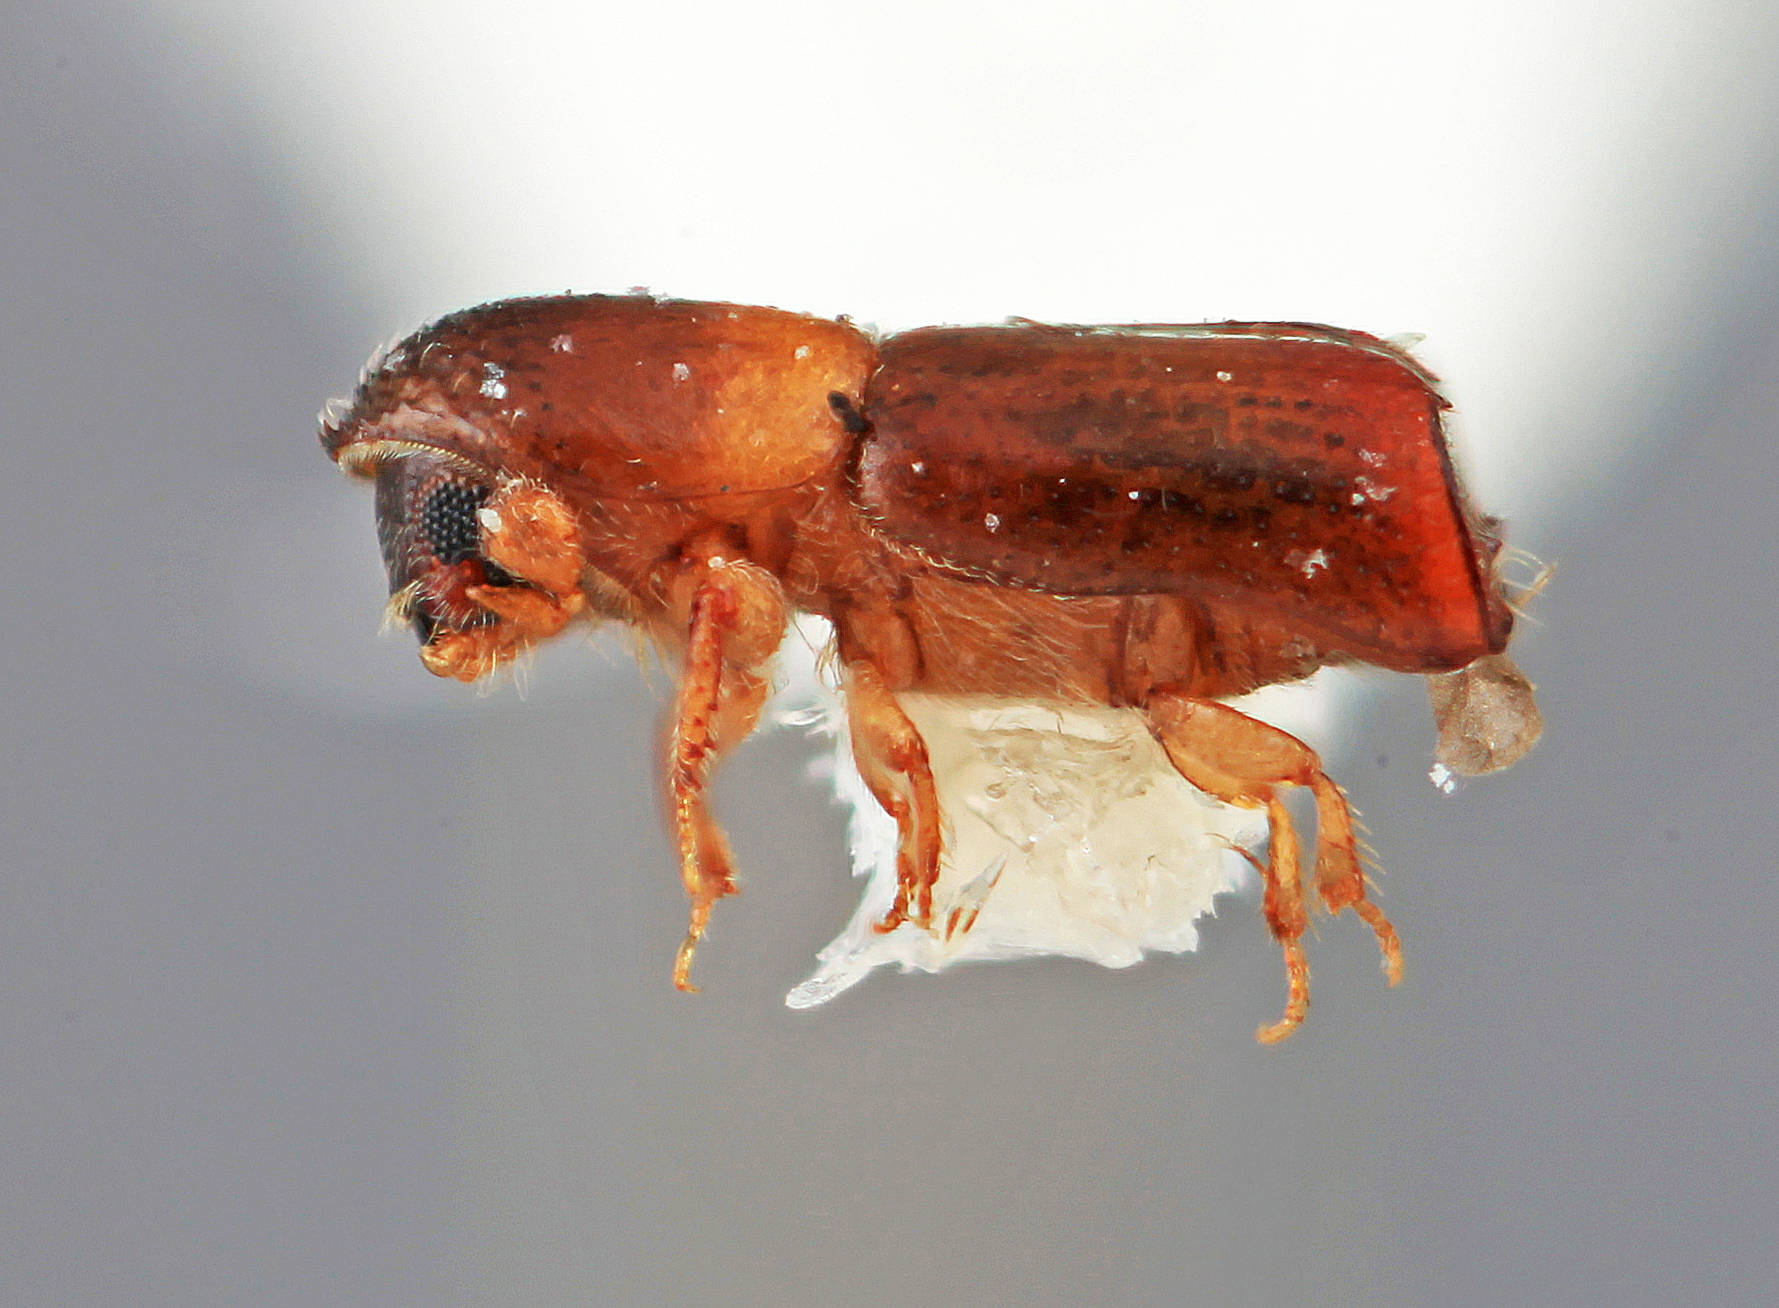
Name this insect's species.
Monarthrum terminalis
